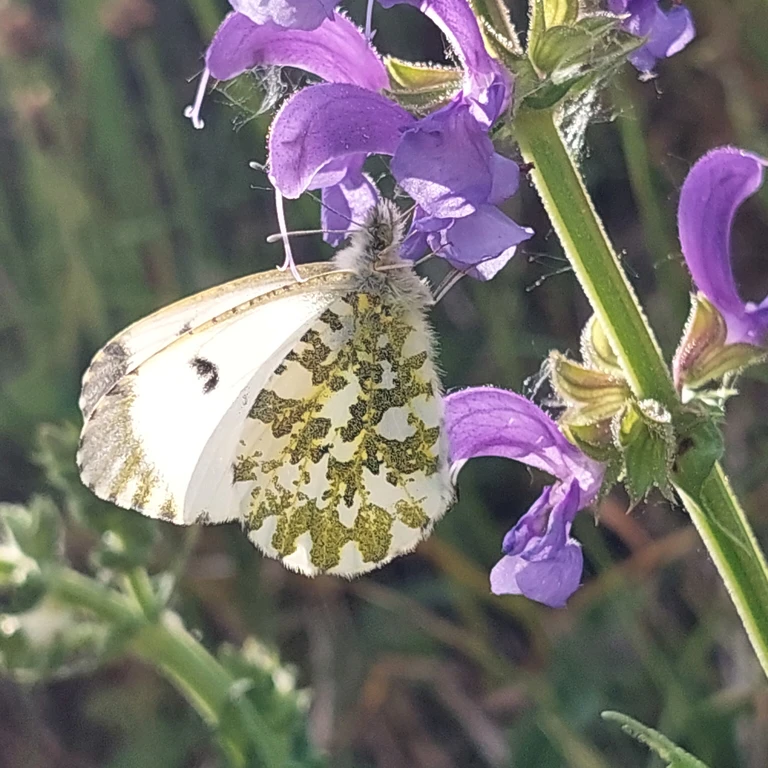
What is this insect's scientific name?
Anthocharis cardamines
